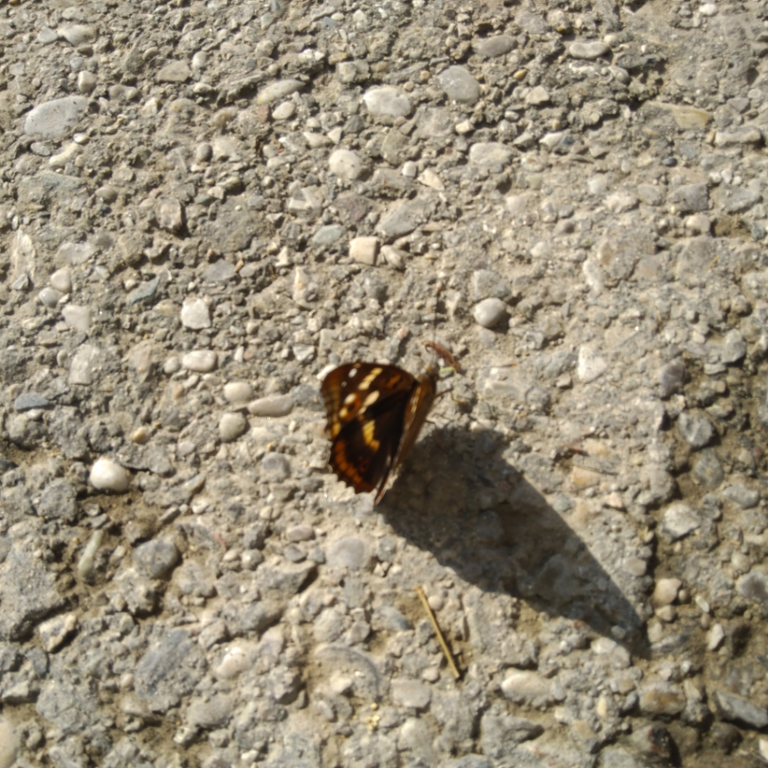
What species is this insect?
Apatura ilia
